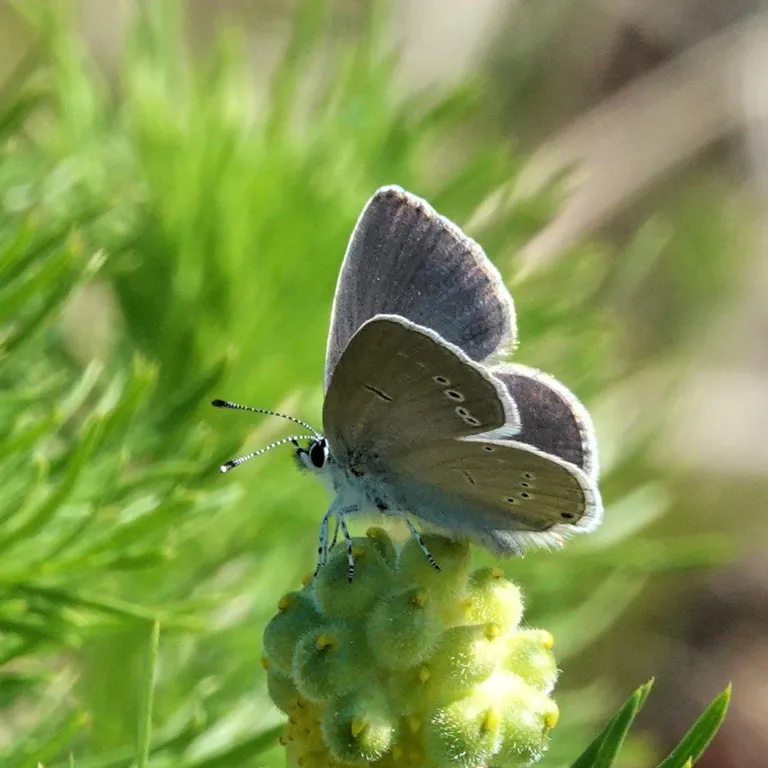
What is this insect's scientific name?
Cupido minimus
